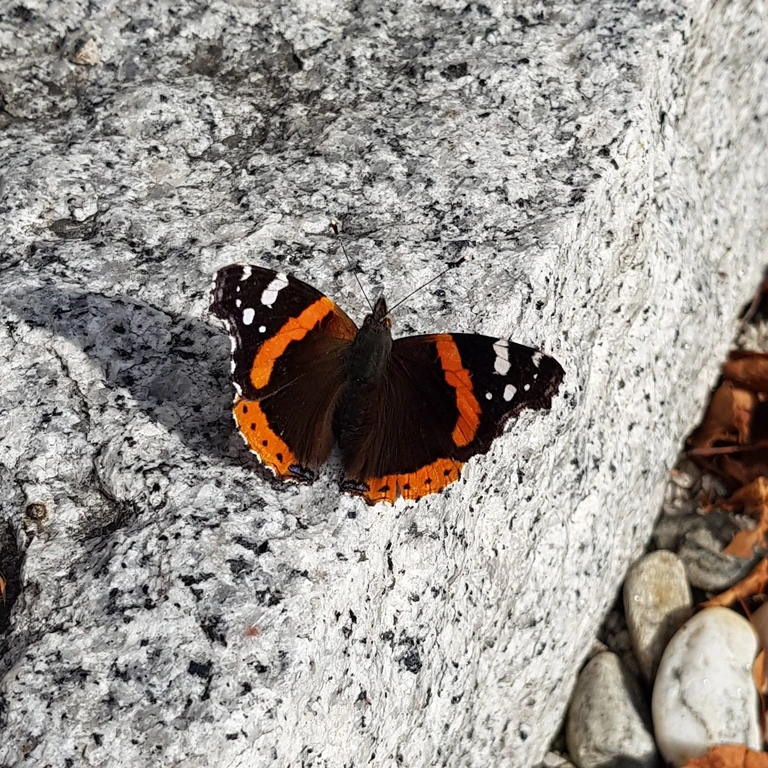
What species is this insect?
Vanessa atalanta
